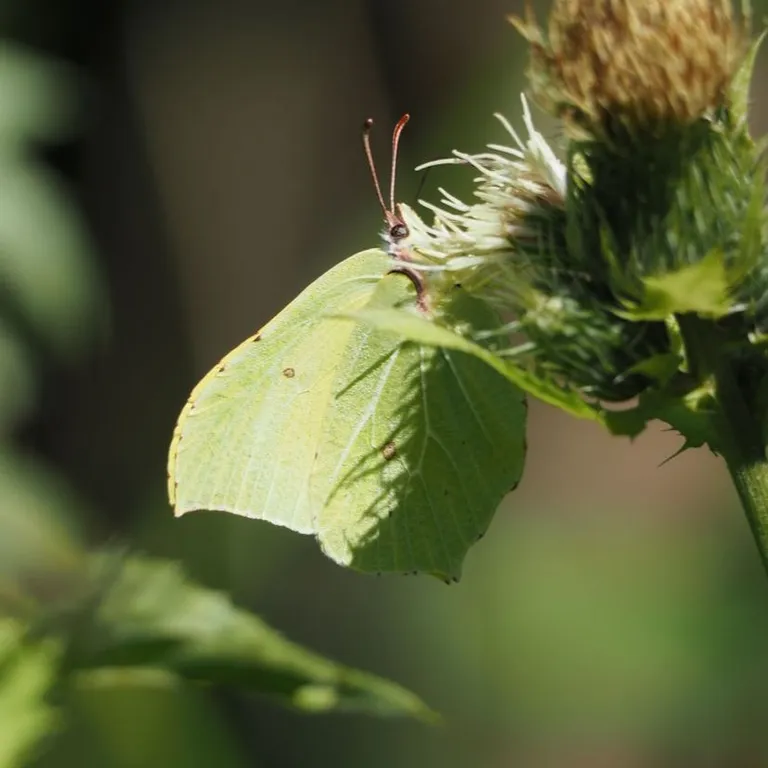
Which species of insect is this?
Gonepteryx rhamni
